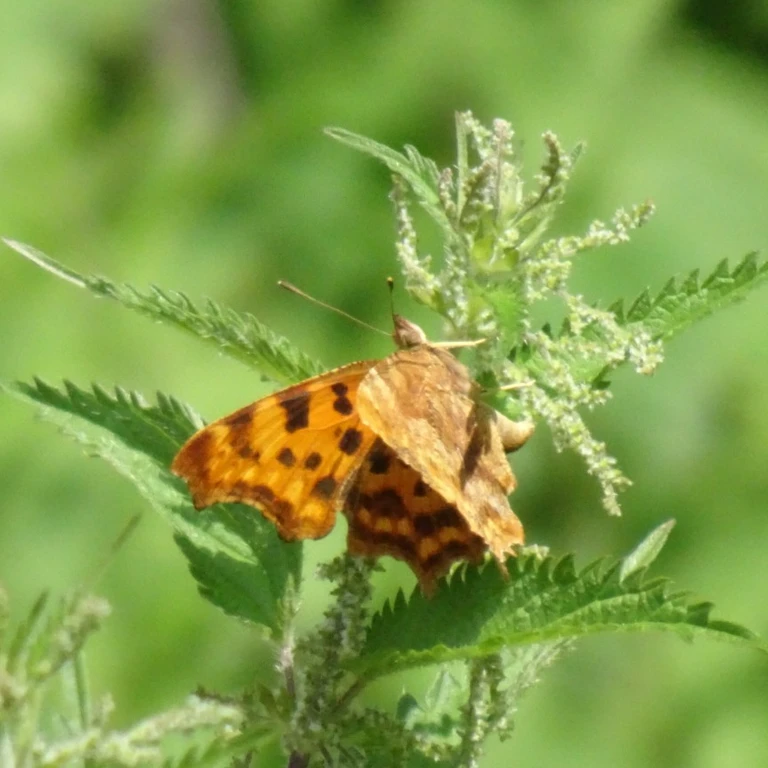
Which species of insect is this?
Polygonia c-album
